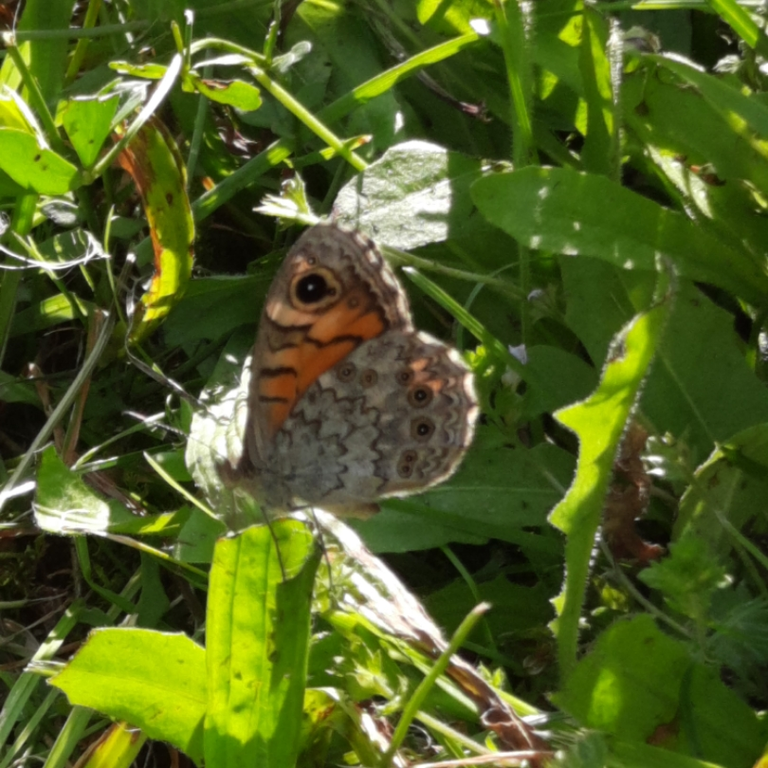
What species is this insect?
Lasiommata megera (also Pararge megera)
